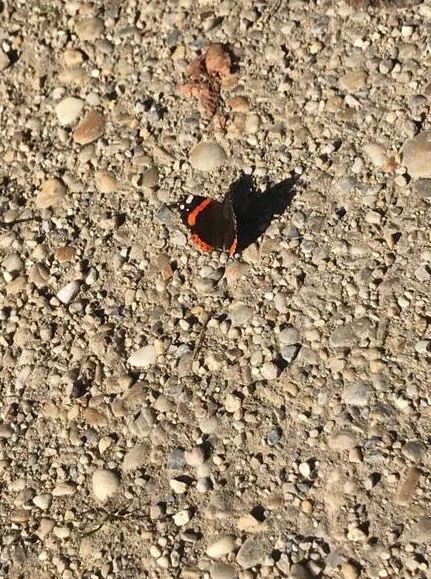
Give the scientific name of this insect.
Vanessa atalanta
